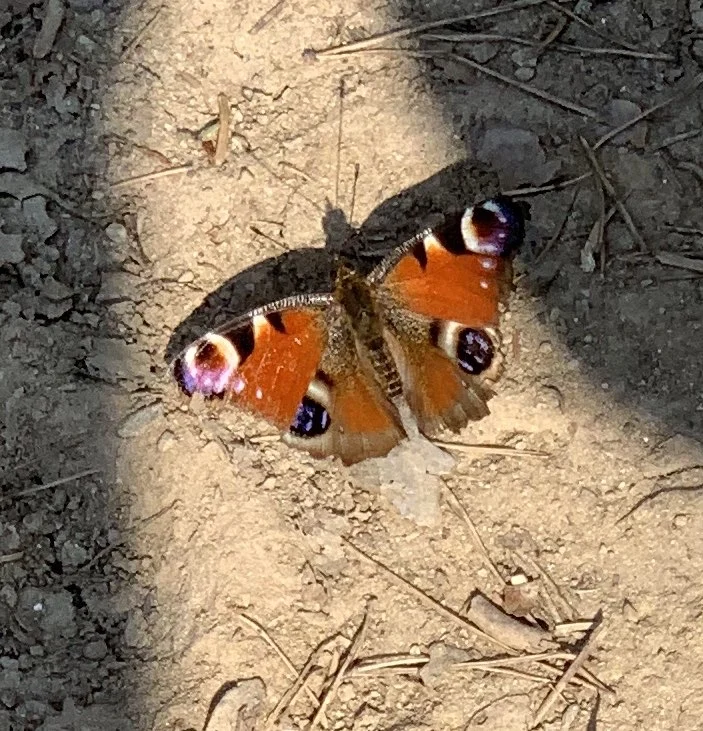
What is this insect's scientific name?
Aglais io
